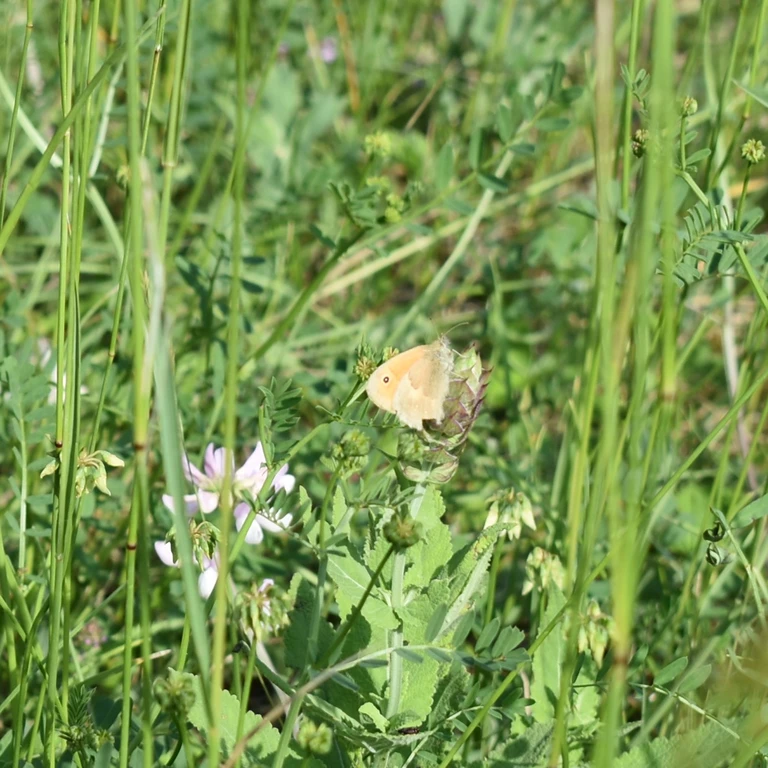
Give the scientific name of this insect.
Coenonympha pamphilus
